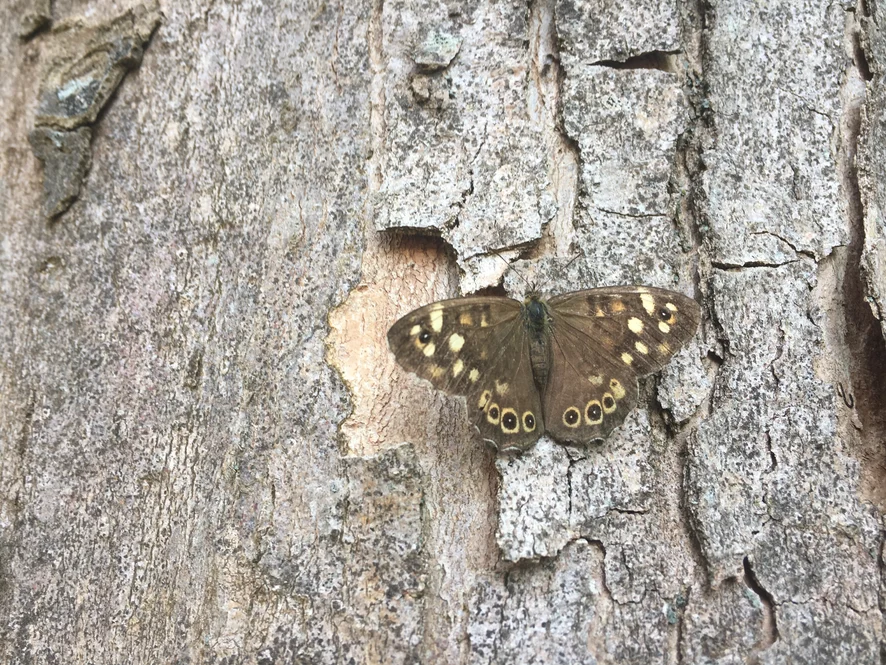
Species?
Pararge aegeria
